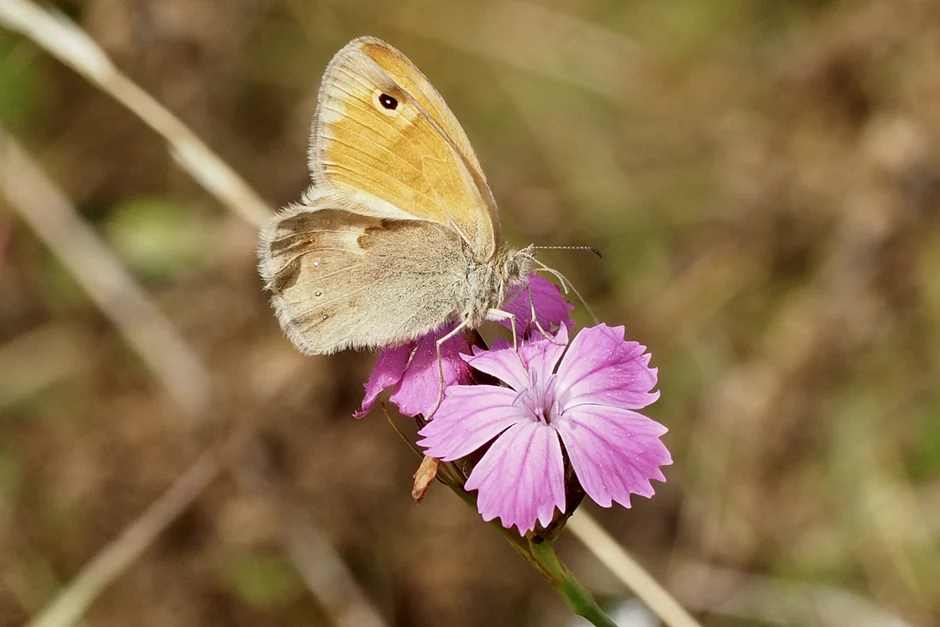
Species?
Coenonympha pamphilus
